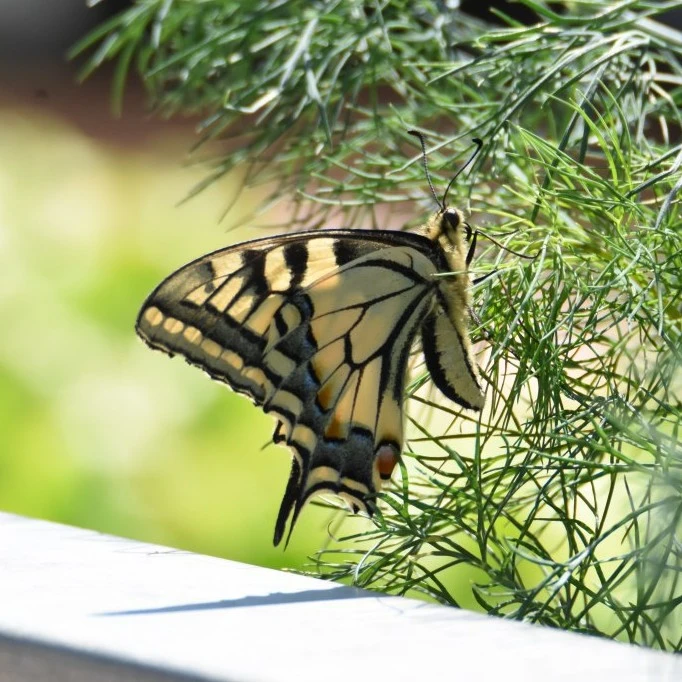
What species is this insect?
Papilio machaon
